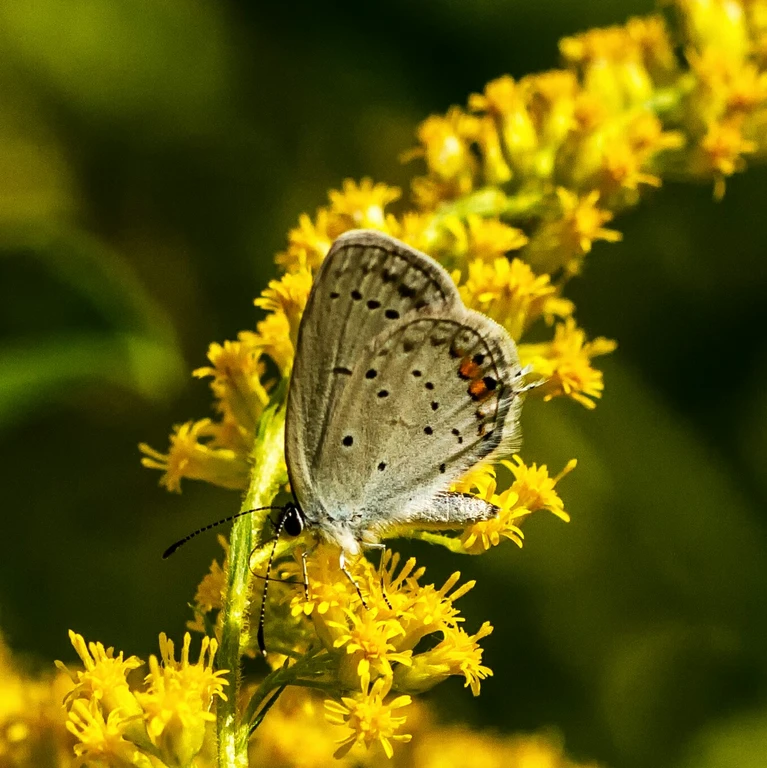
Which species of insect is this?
Cupido argiades (also Elkalyce argiades)
